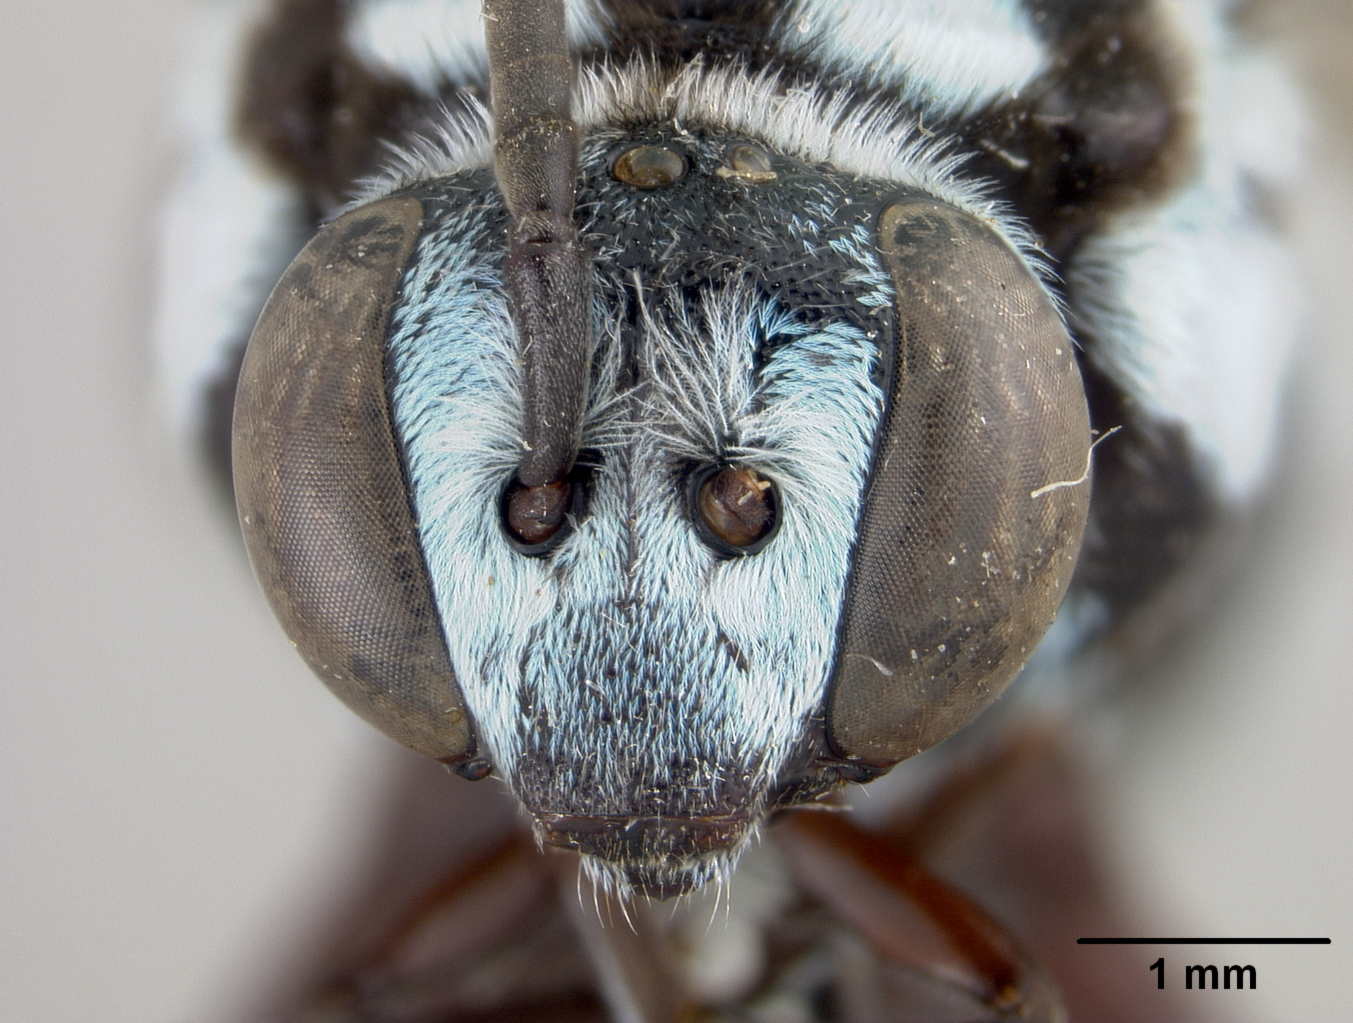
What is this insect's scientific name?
Crocisa pernitida
